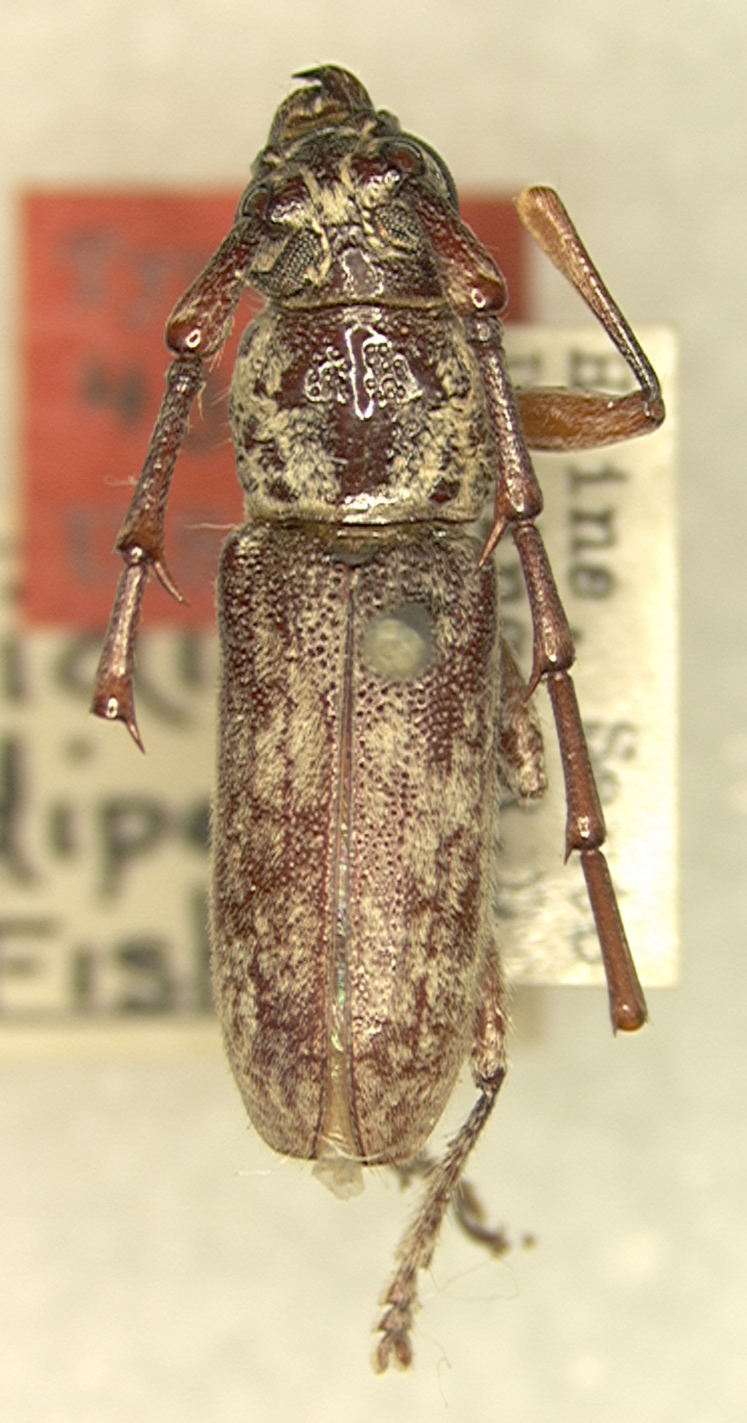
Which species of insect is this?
Elaphidion rotundipenne
